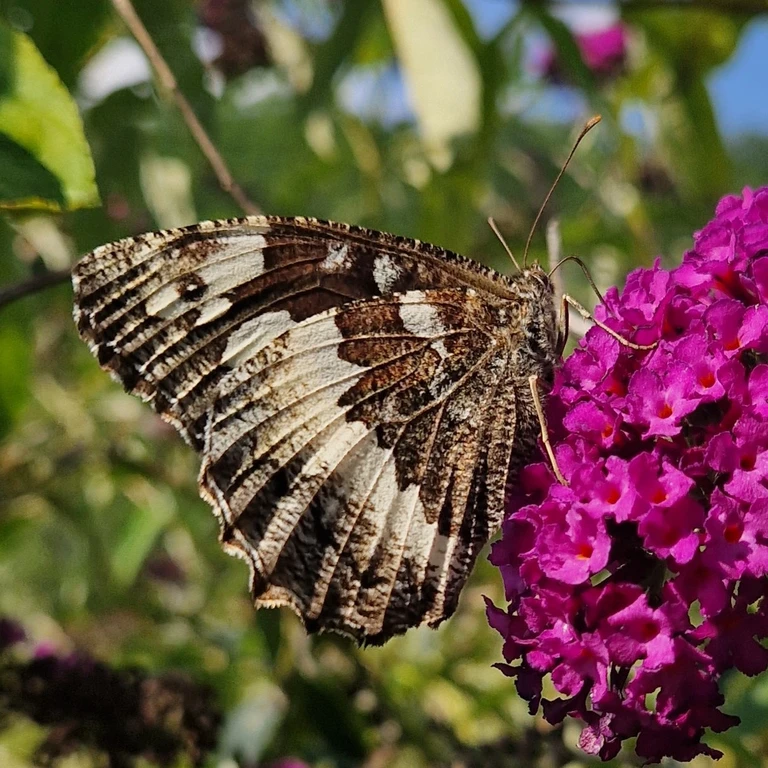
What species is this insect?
Brintesia circe
